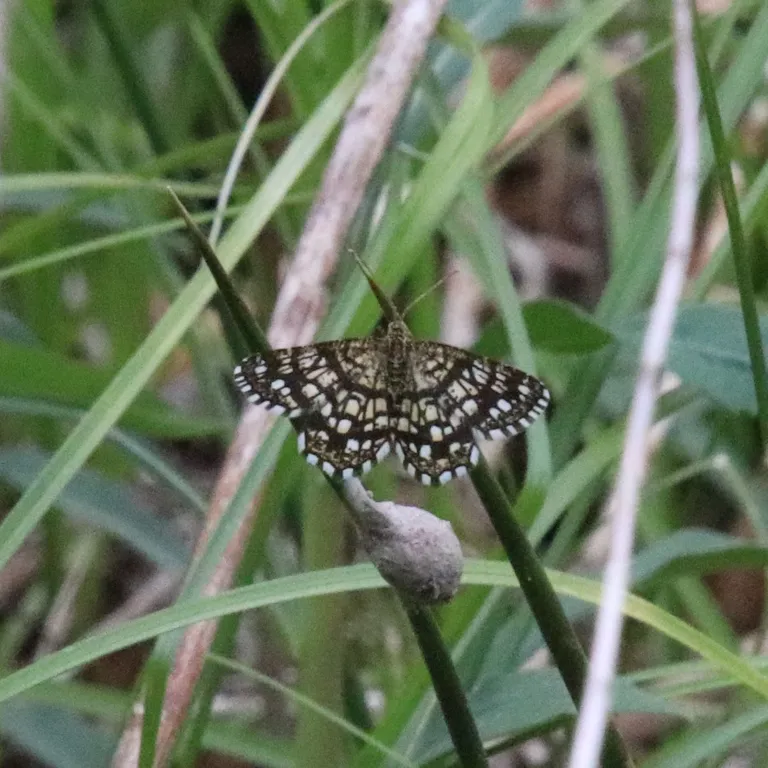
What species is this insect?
Chiasmia clathrata
